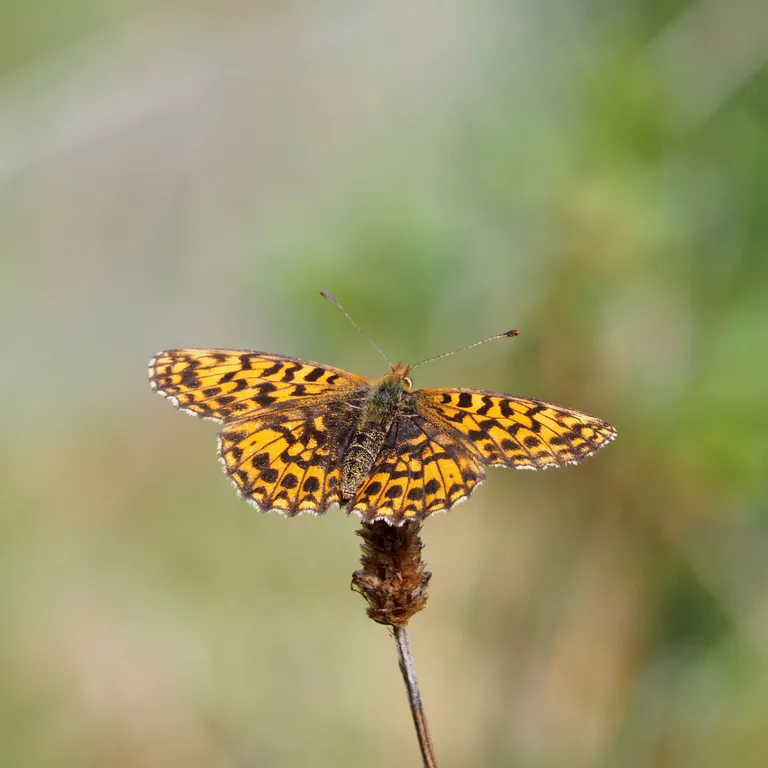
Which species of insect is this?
Boloria dia
